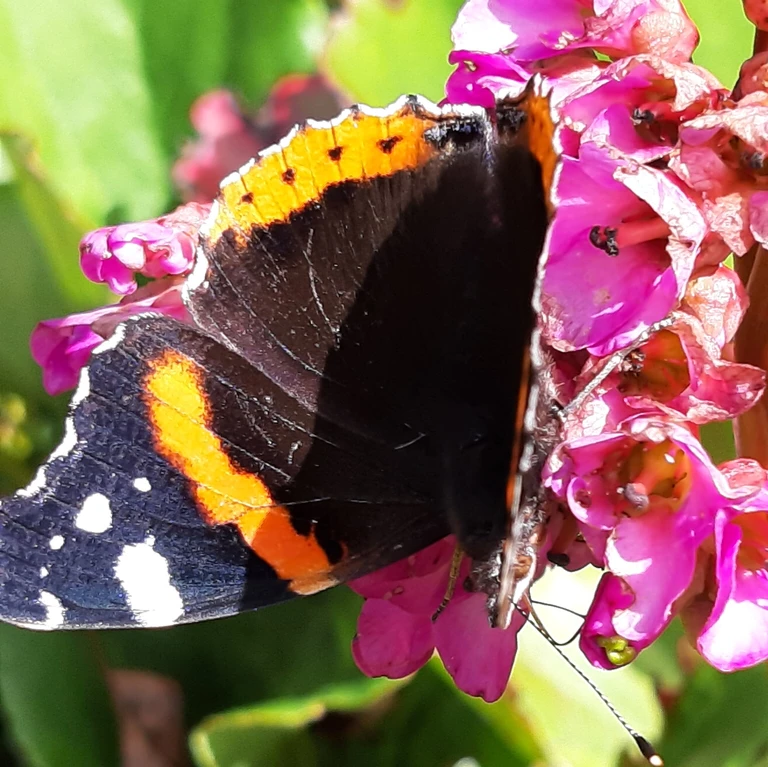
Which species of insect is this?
Vanessa atalanta
